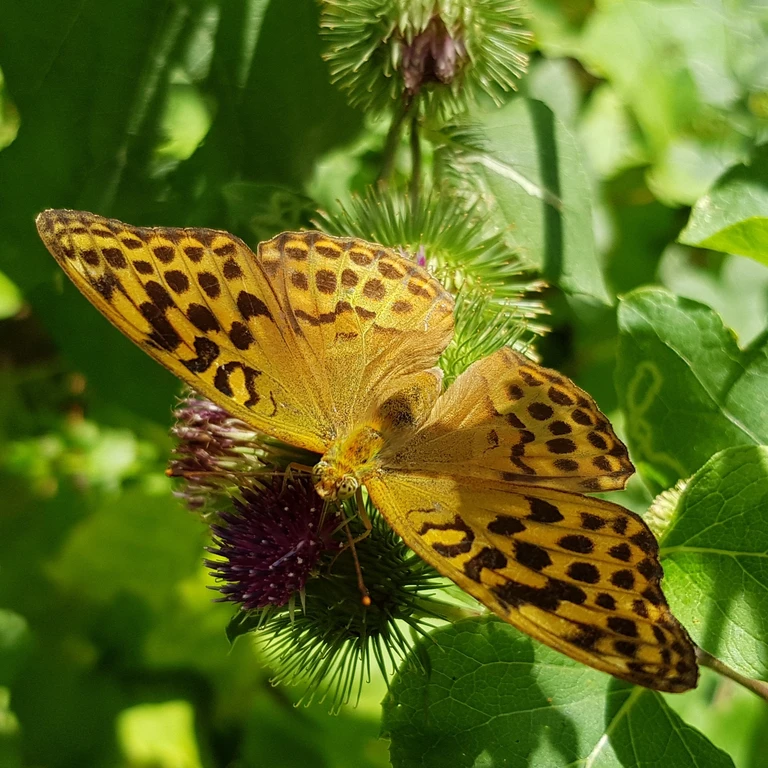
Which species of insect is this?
Argynnis paphia
